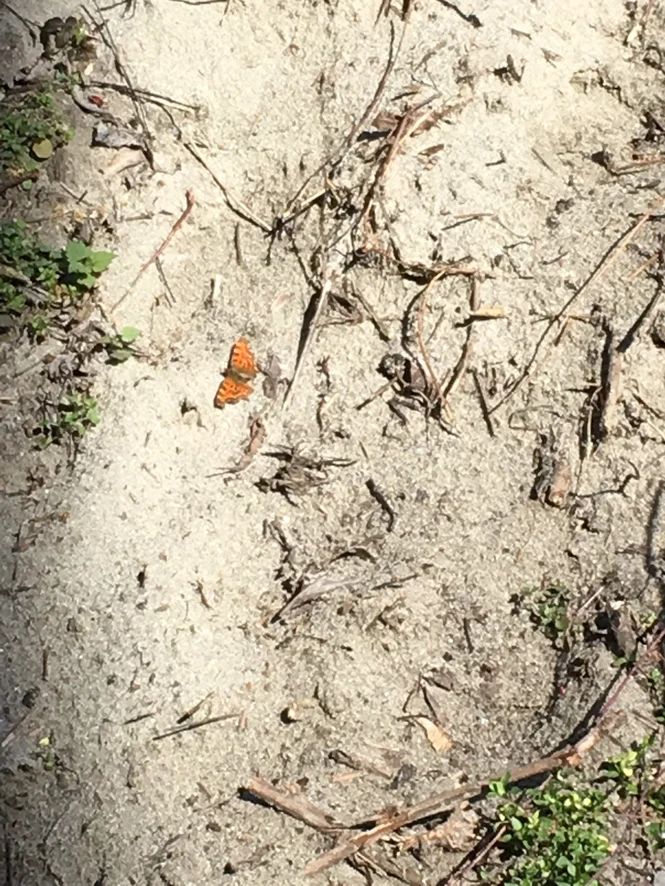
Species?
Polygonia c-album
